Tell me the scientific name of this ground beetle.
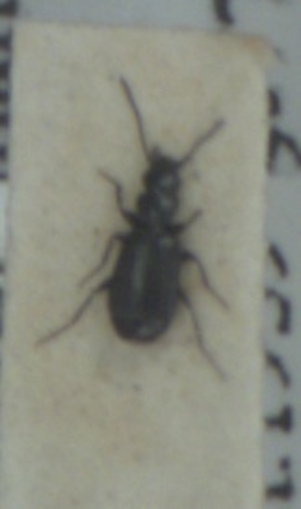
Microlestes maurus
